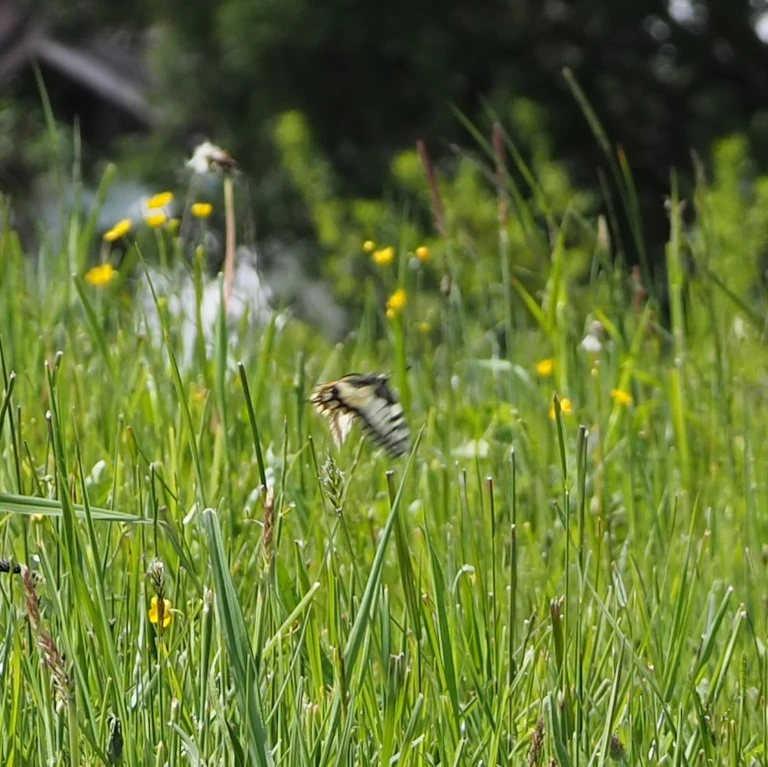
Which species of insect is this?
Papilio machaon
